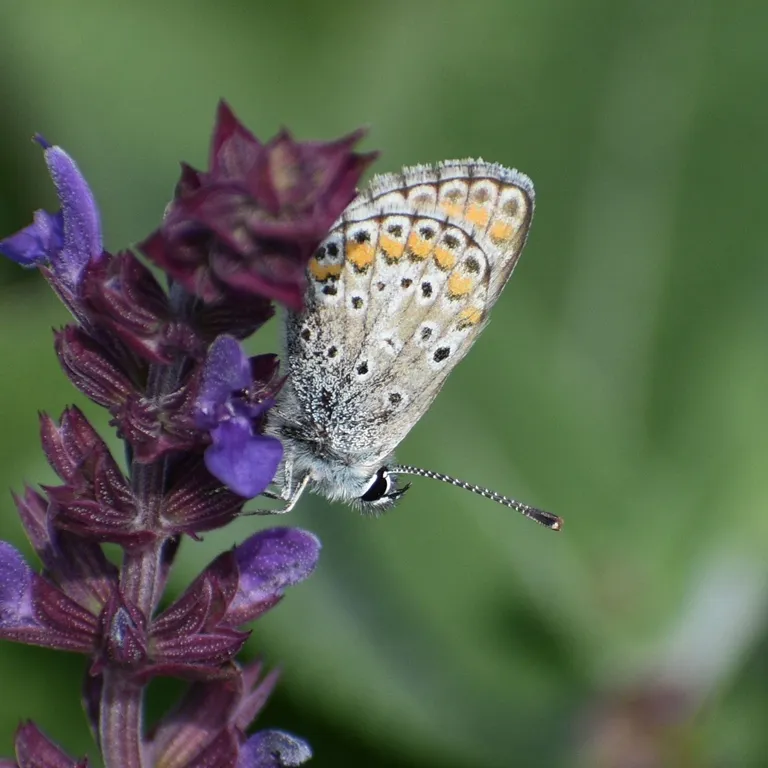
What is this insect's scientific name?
Aricia agestis/artaxerxes
